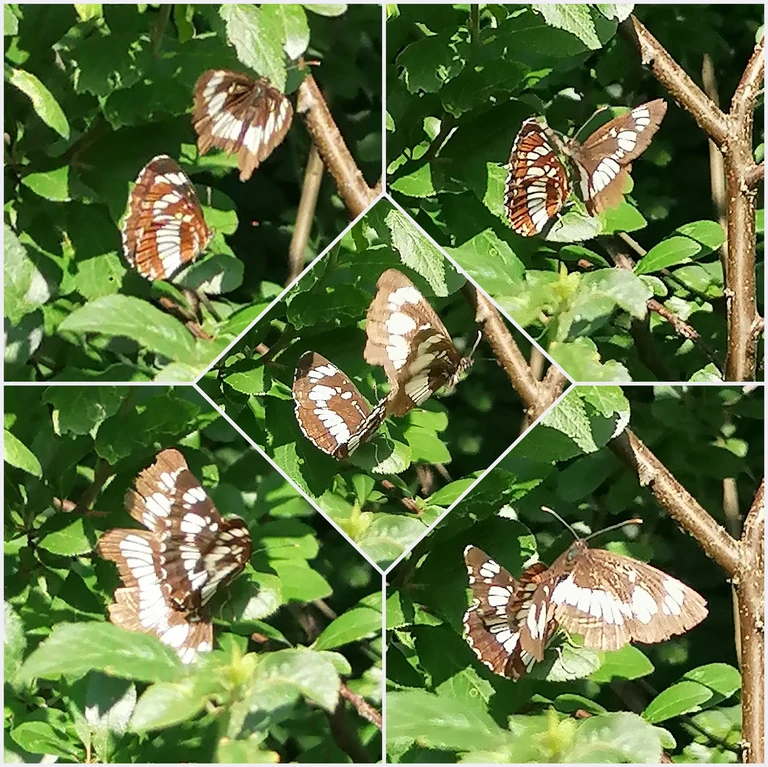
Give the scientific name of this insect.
Neptis rivularis
